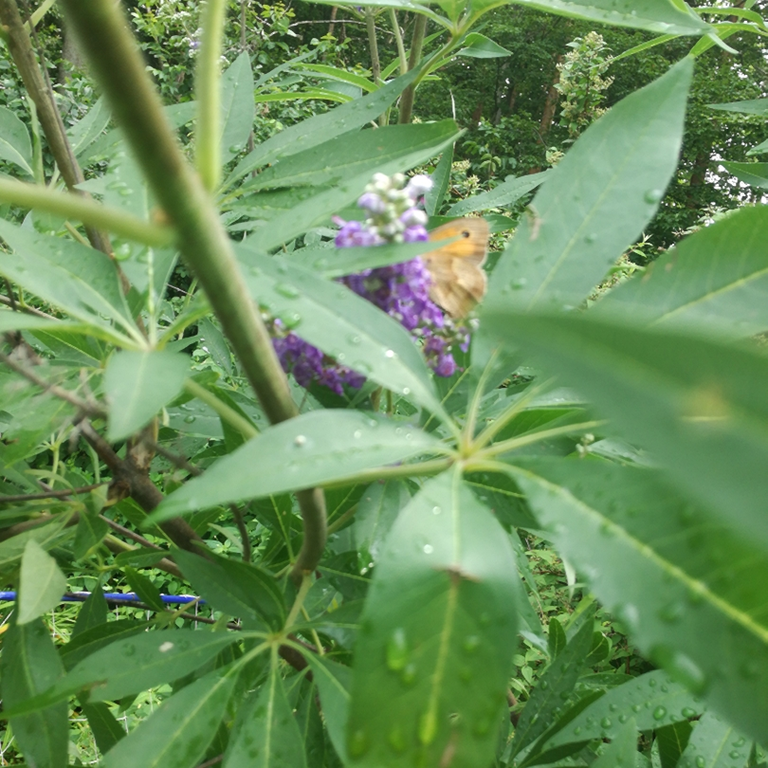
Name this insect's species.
Maniola jurtina
